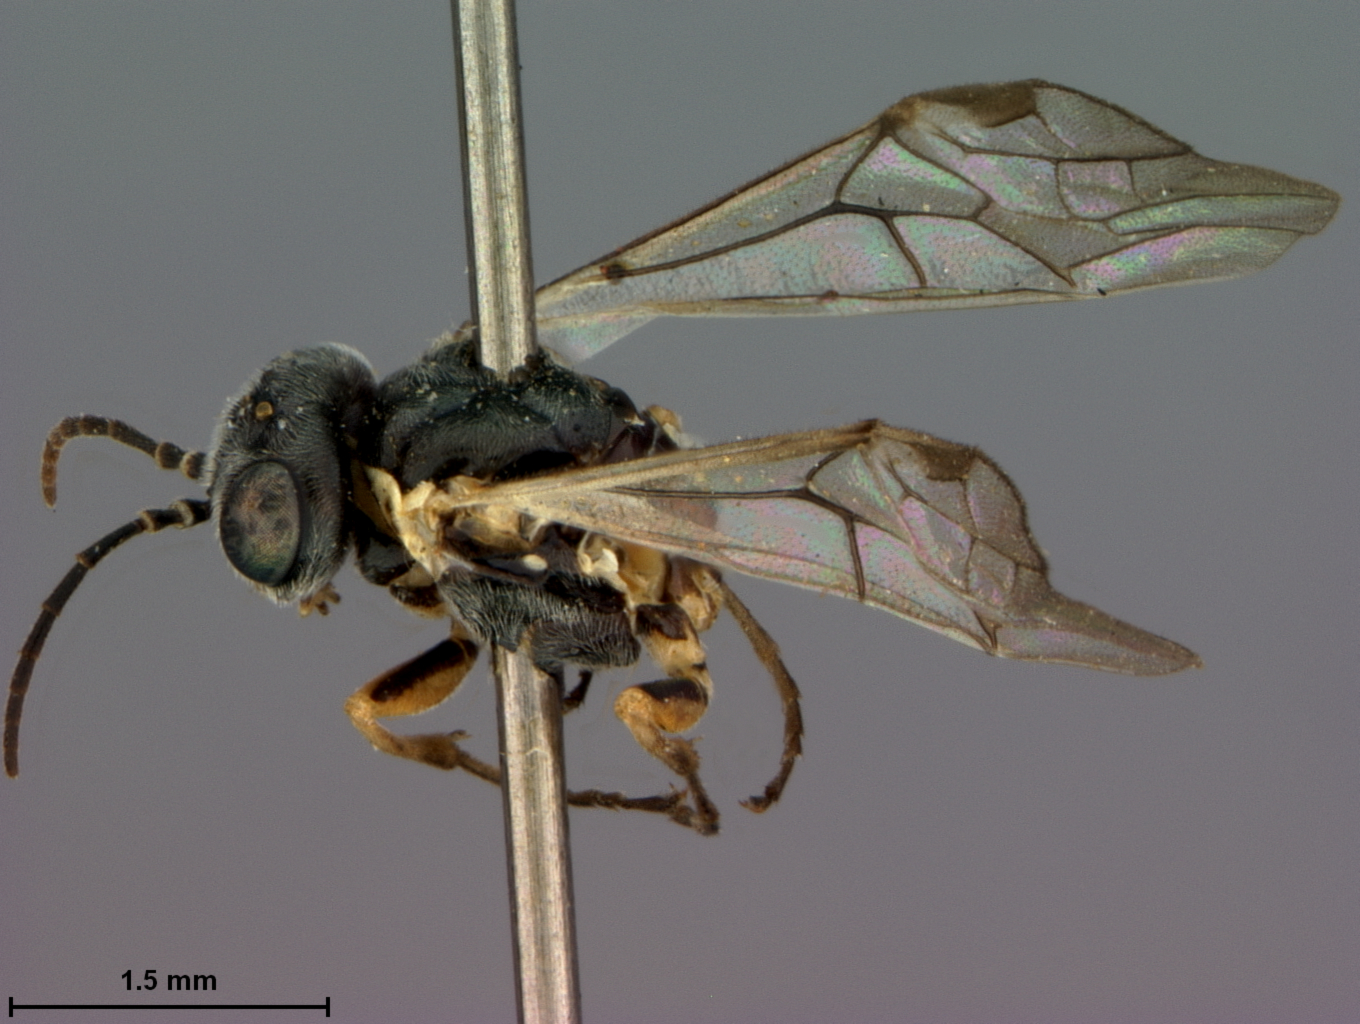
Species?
Periclista leucostoma
